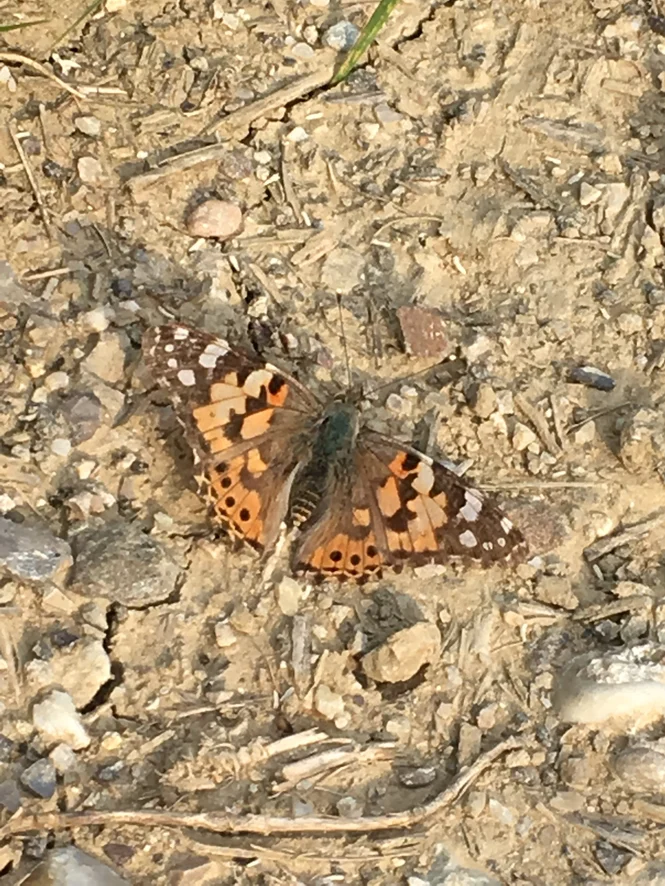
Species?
Vanessa cardui
